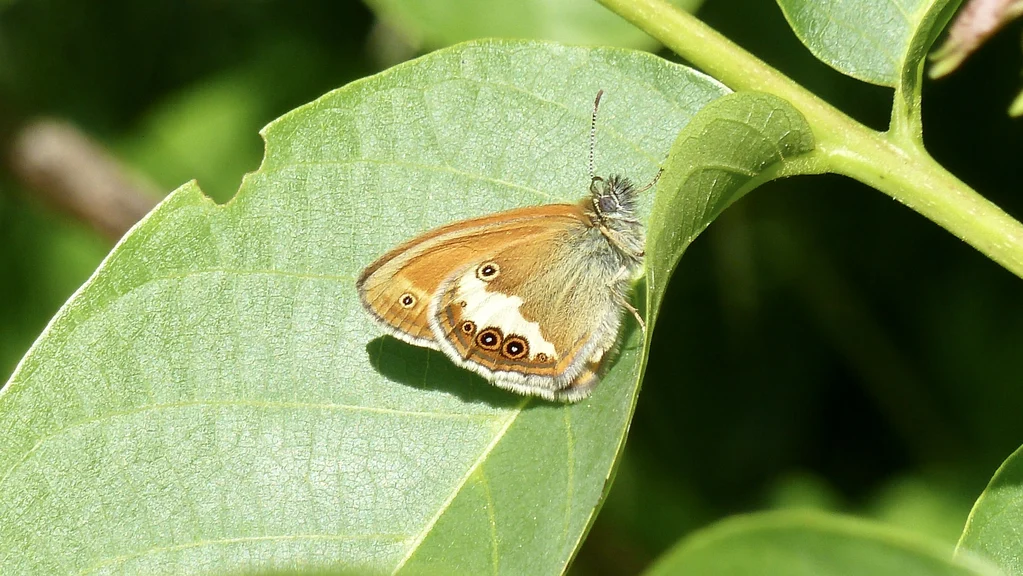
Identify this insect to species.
Coenonympha arcania
